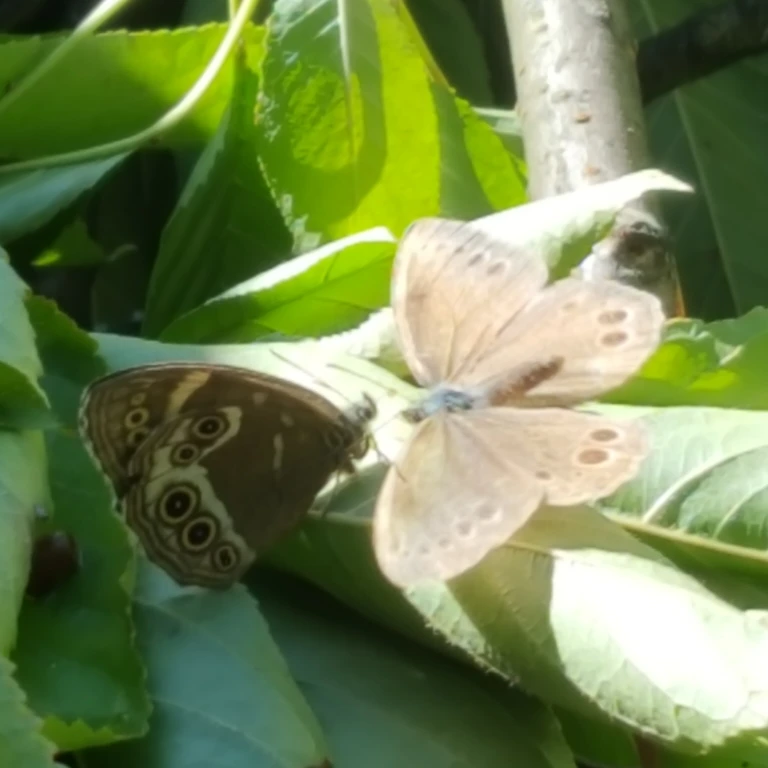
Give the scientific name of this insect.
Lopinga achine (also Pararge achine)
